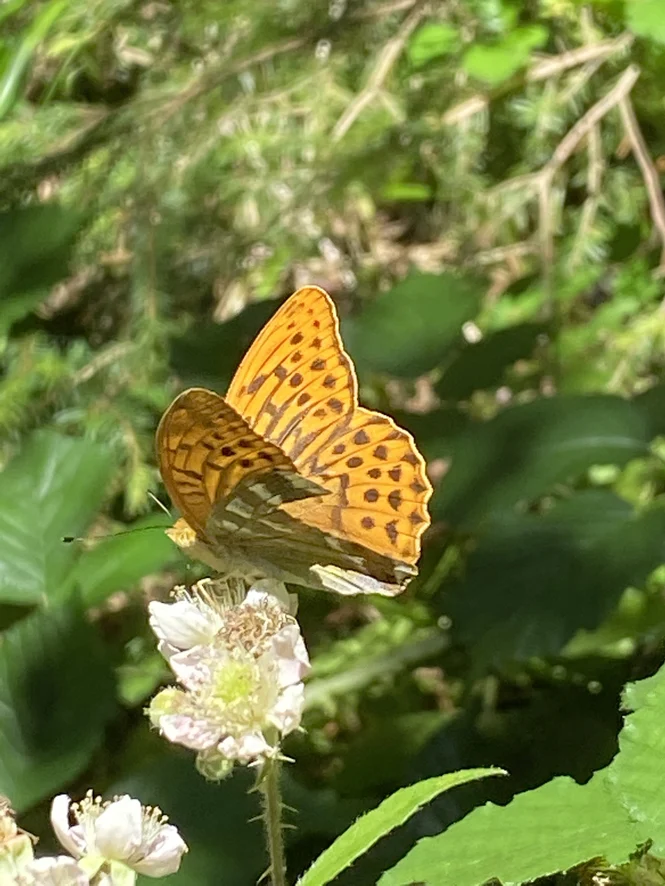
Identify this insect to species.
Argynnis paphia
